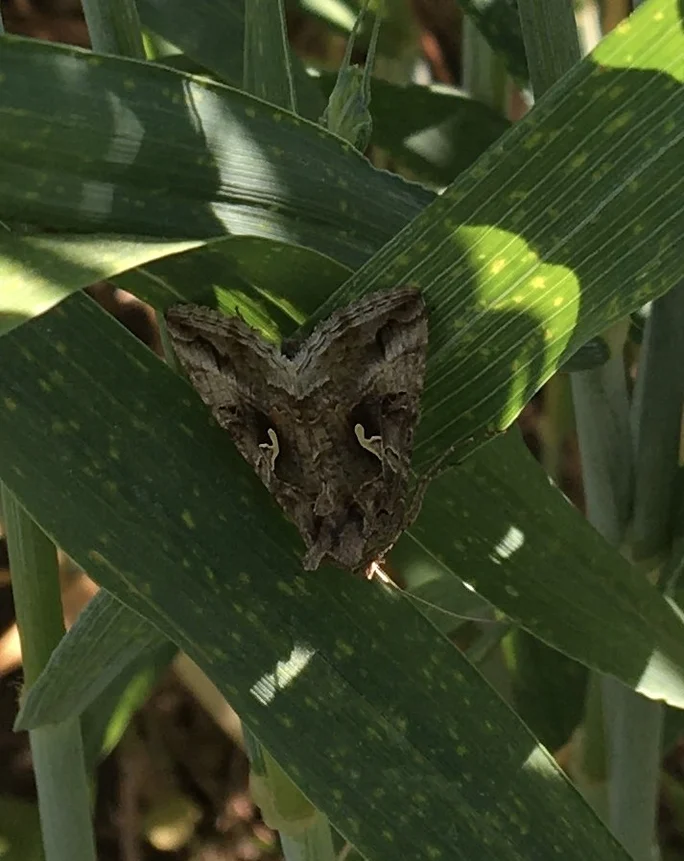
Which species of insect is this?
Autographa gamma
